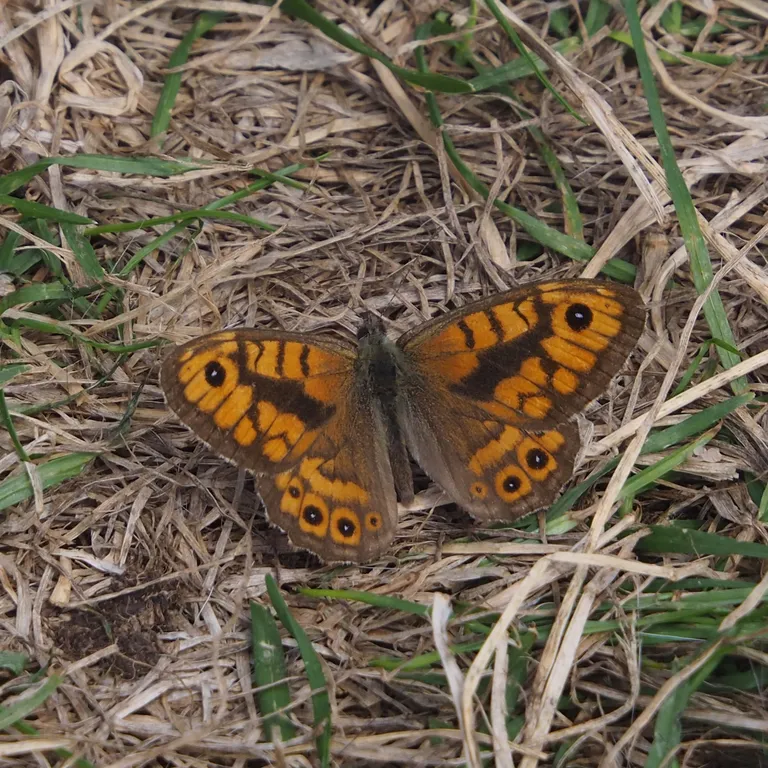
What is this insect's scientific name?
Lasiommata megera (also Pararge megera)
